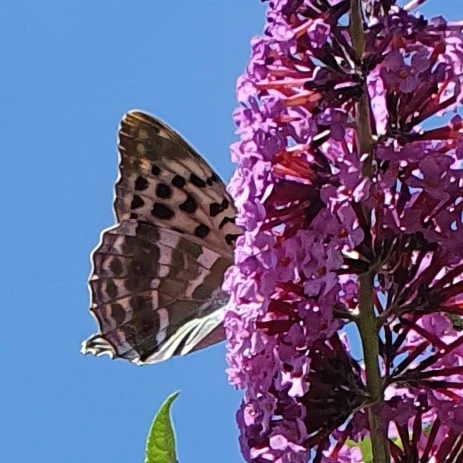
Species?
Argynnis paphia
